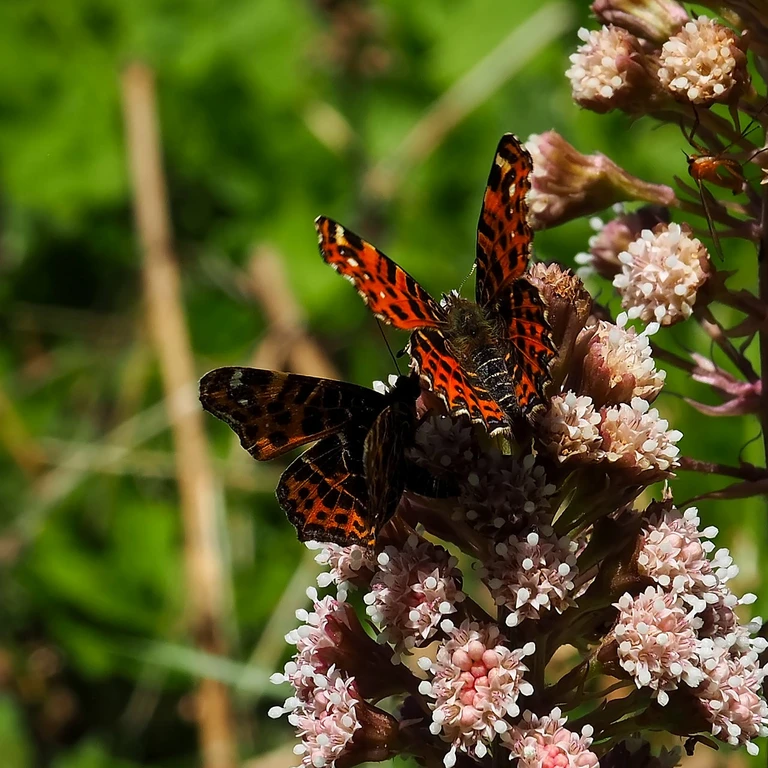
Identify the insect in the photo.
Araschnia levana
